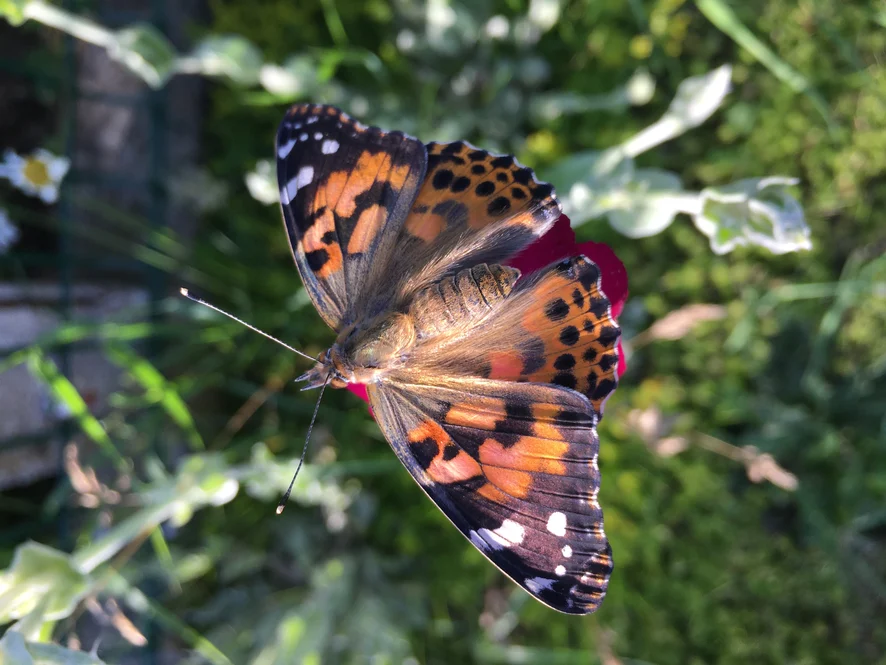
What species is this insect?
Vanessa cardui
